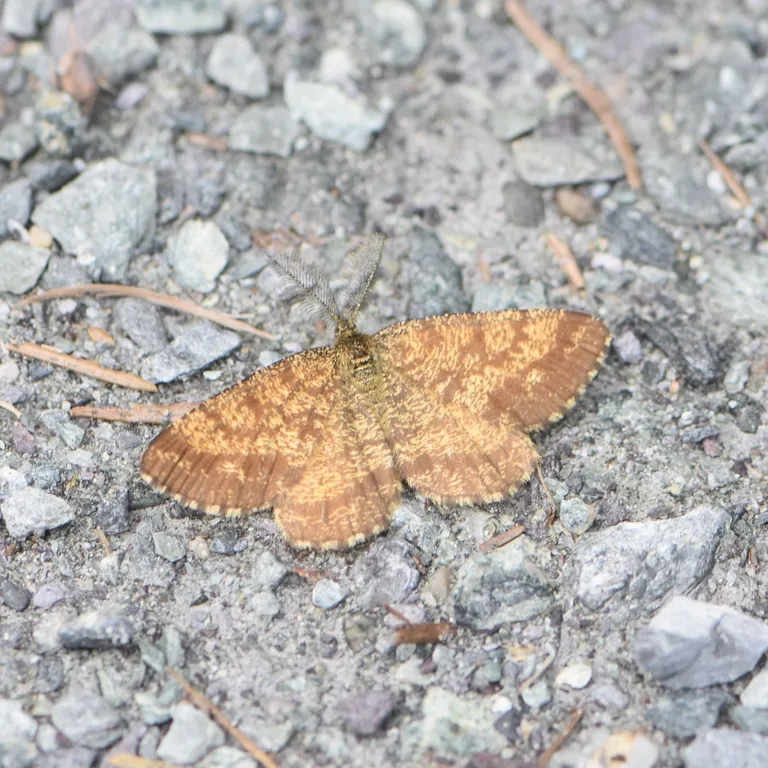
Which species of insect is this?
Ematurga atomaria
